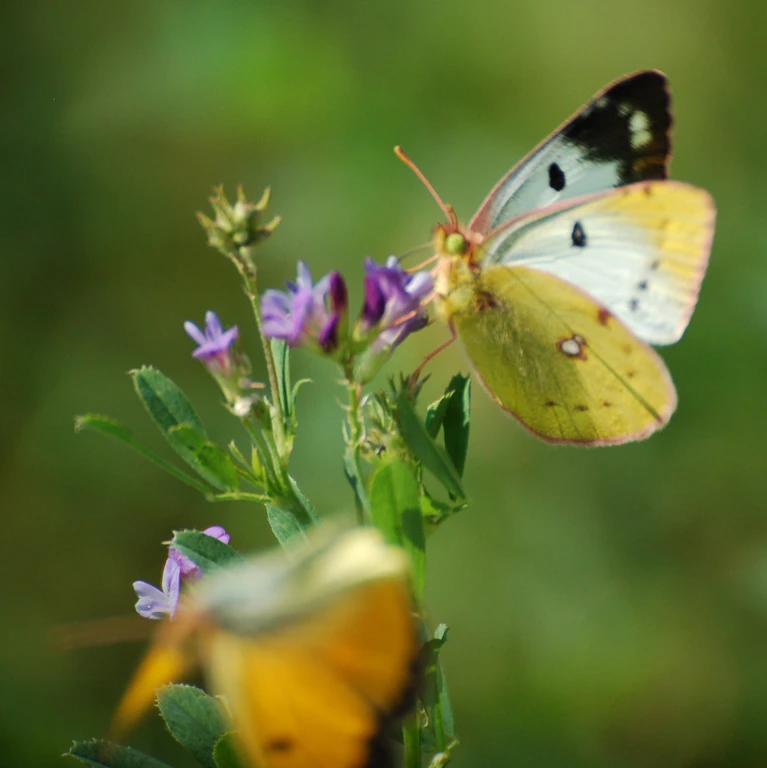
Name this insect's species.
Colias croceus
